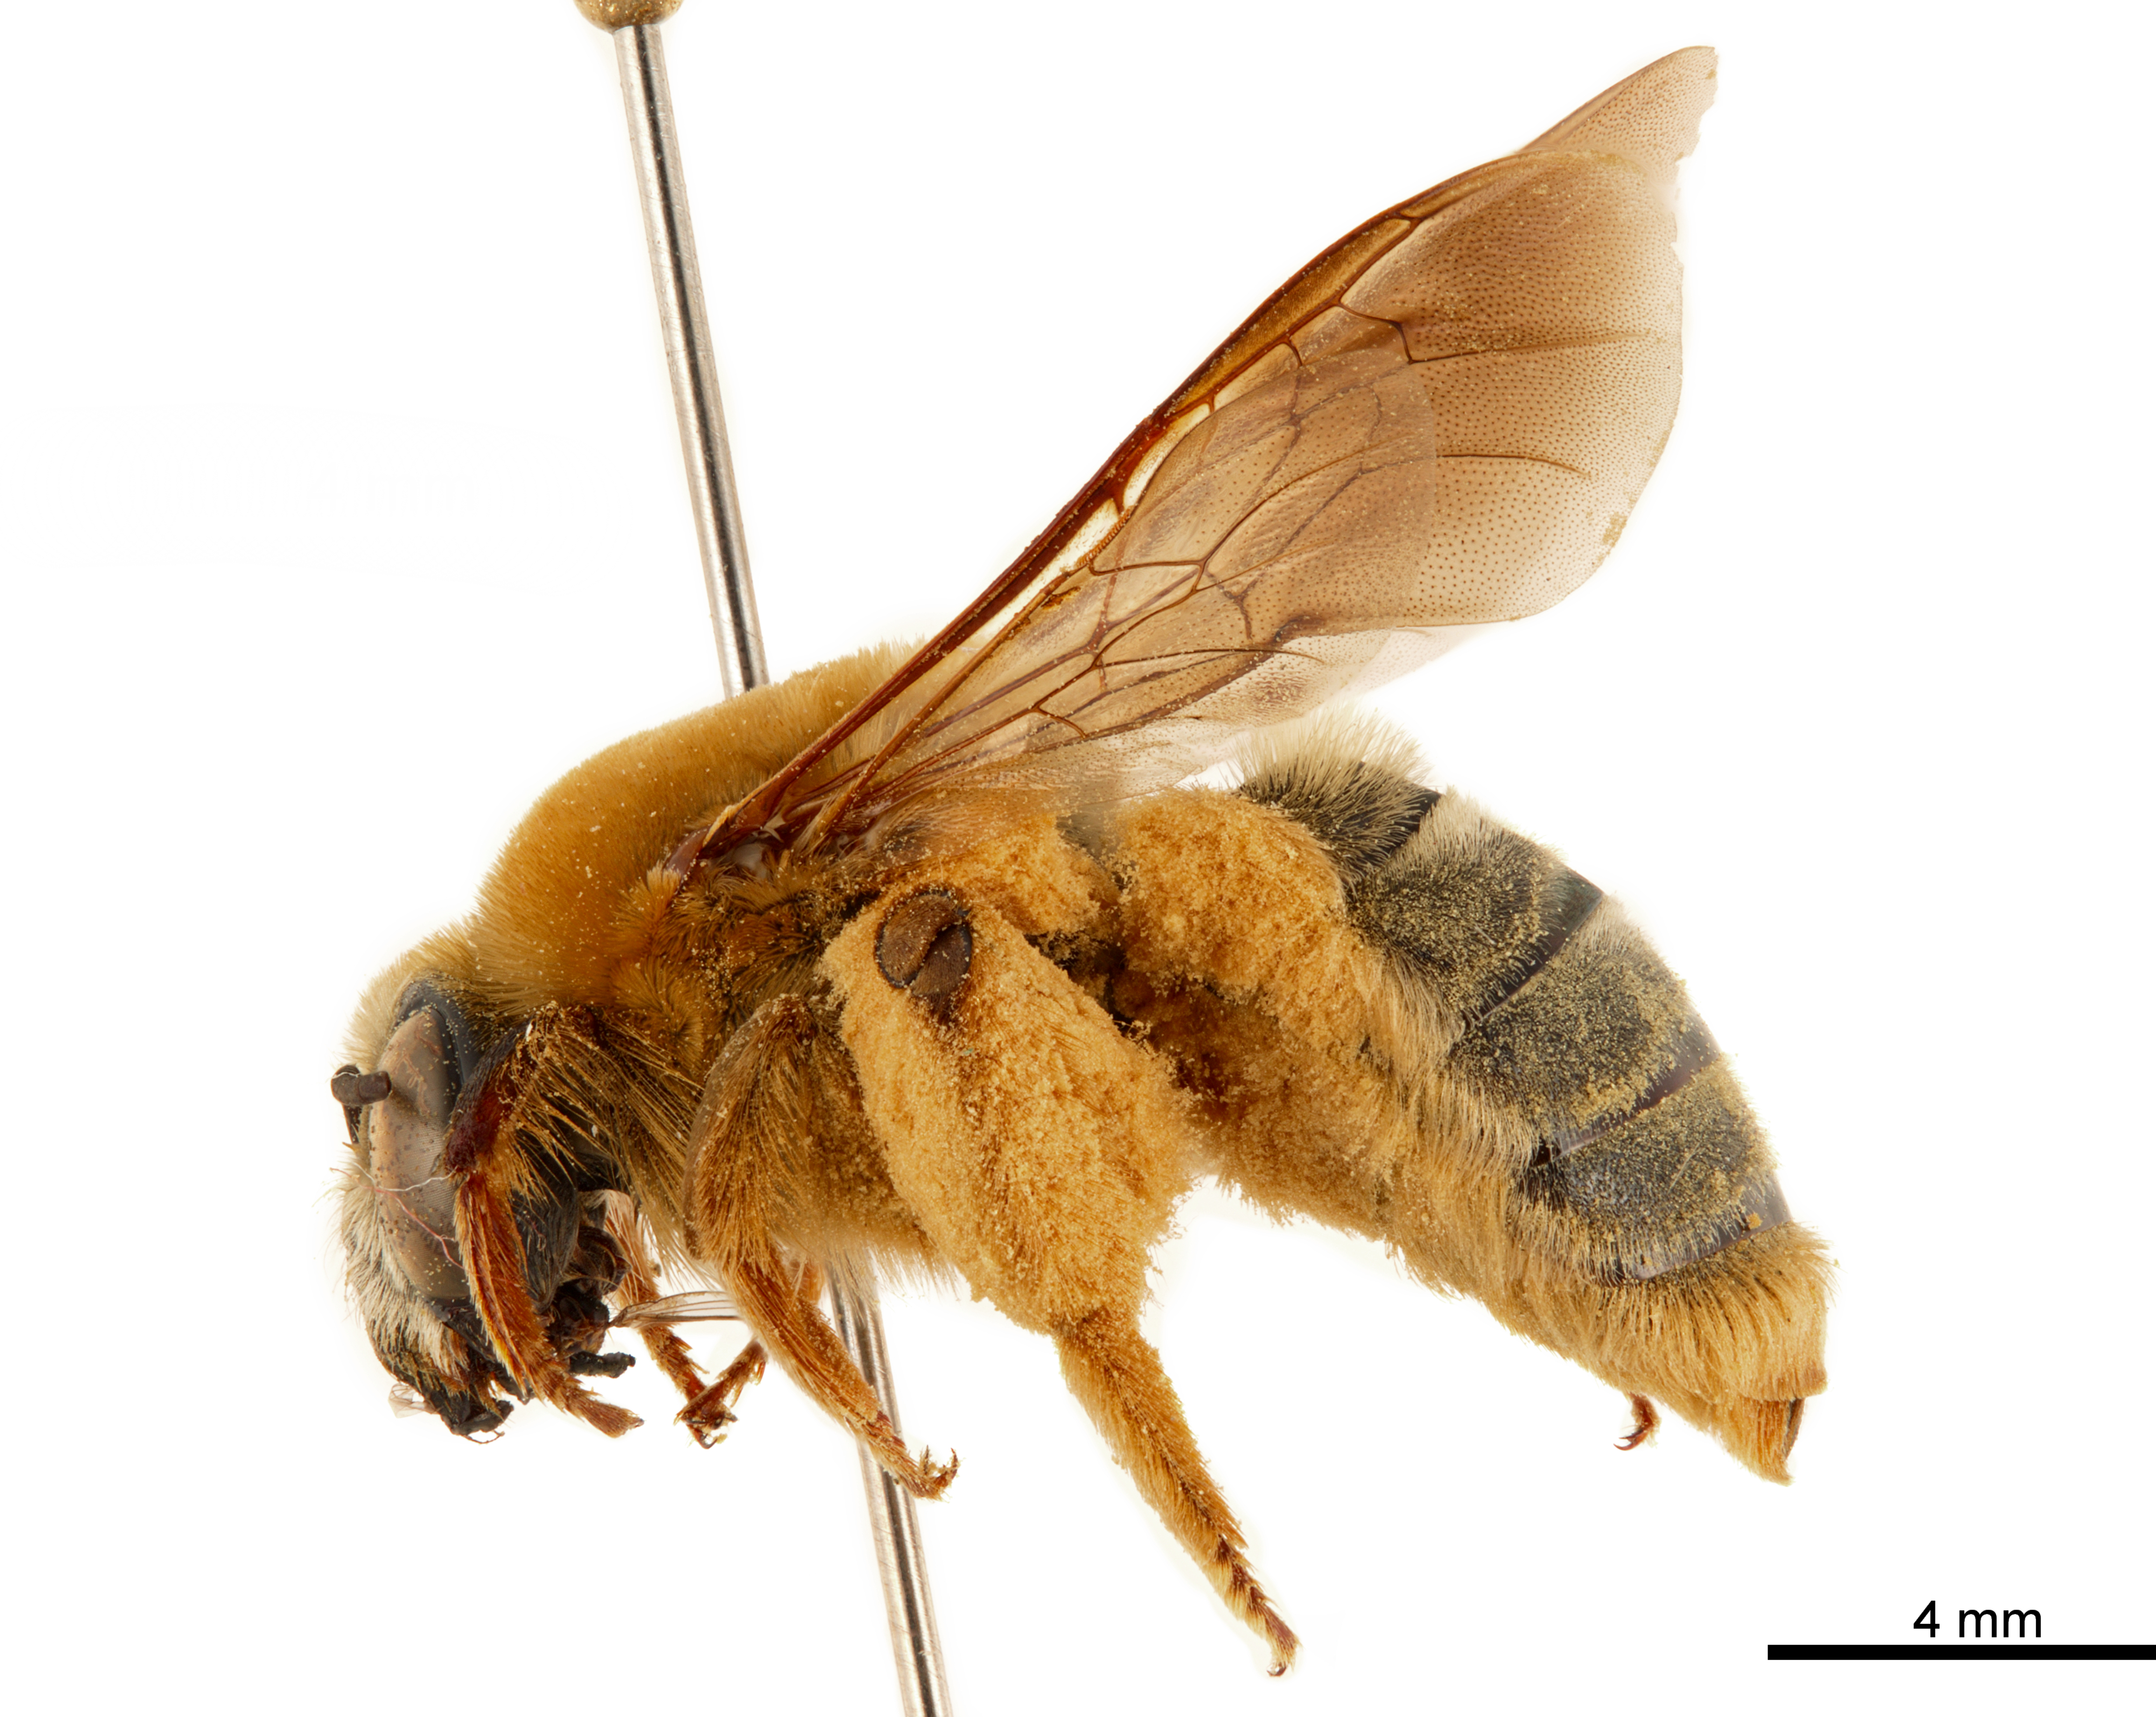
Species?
Oxaea gloriosa (also Protoxaea gloriosa)
